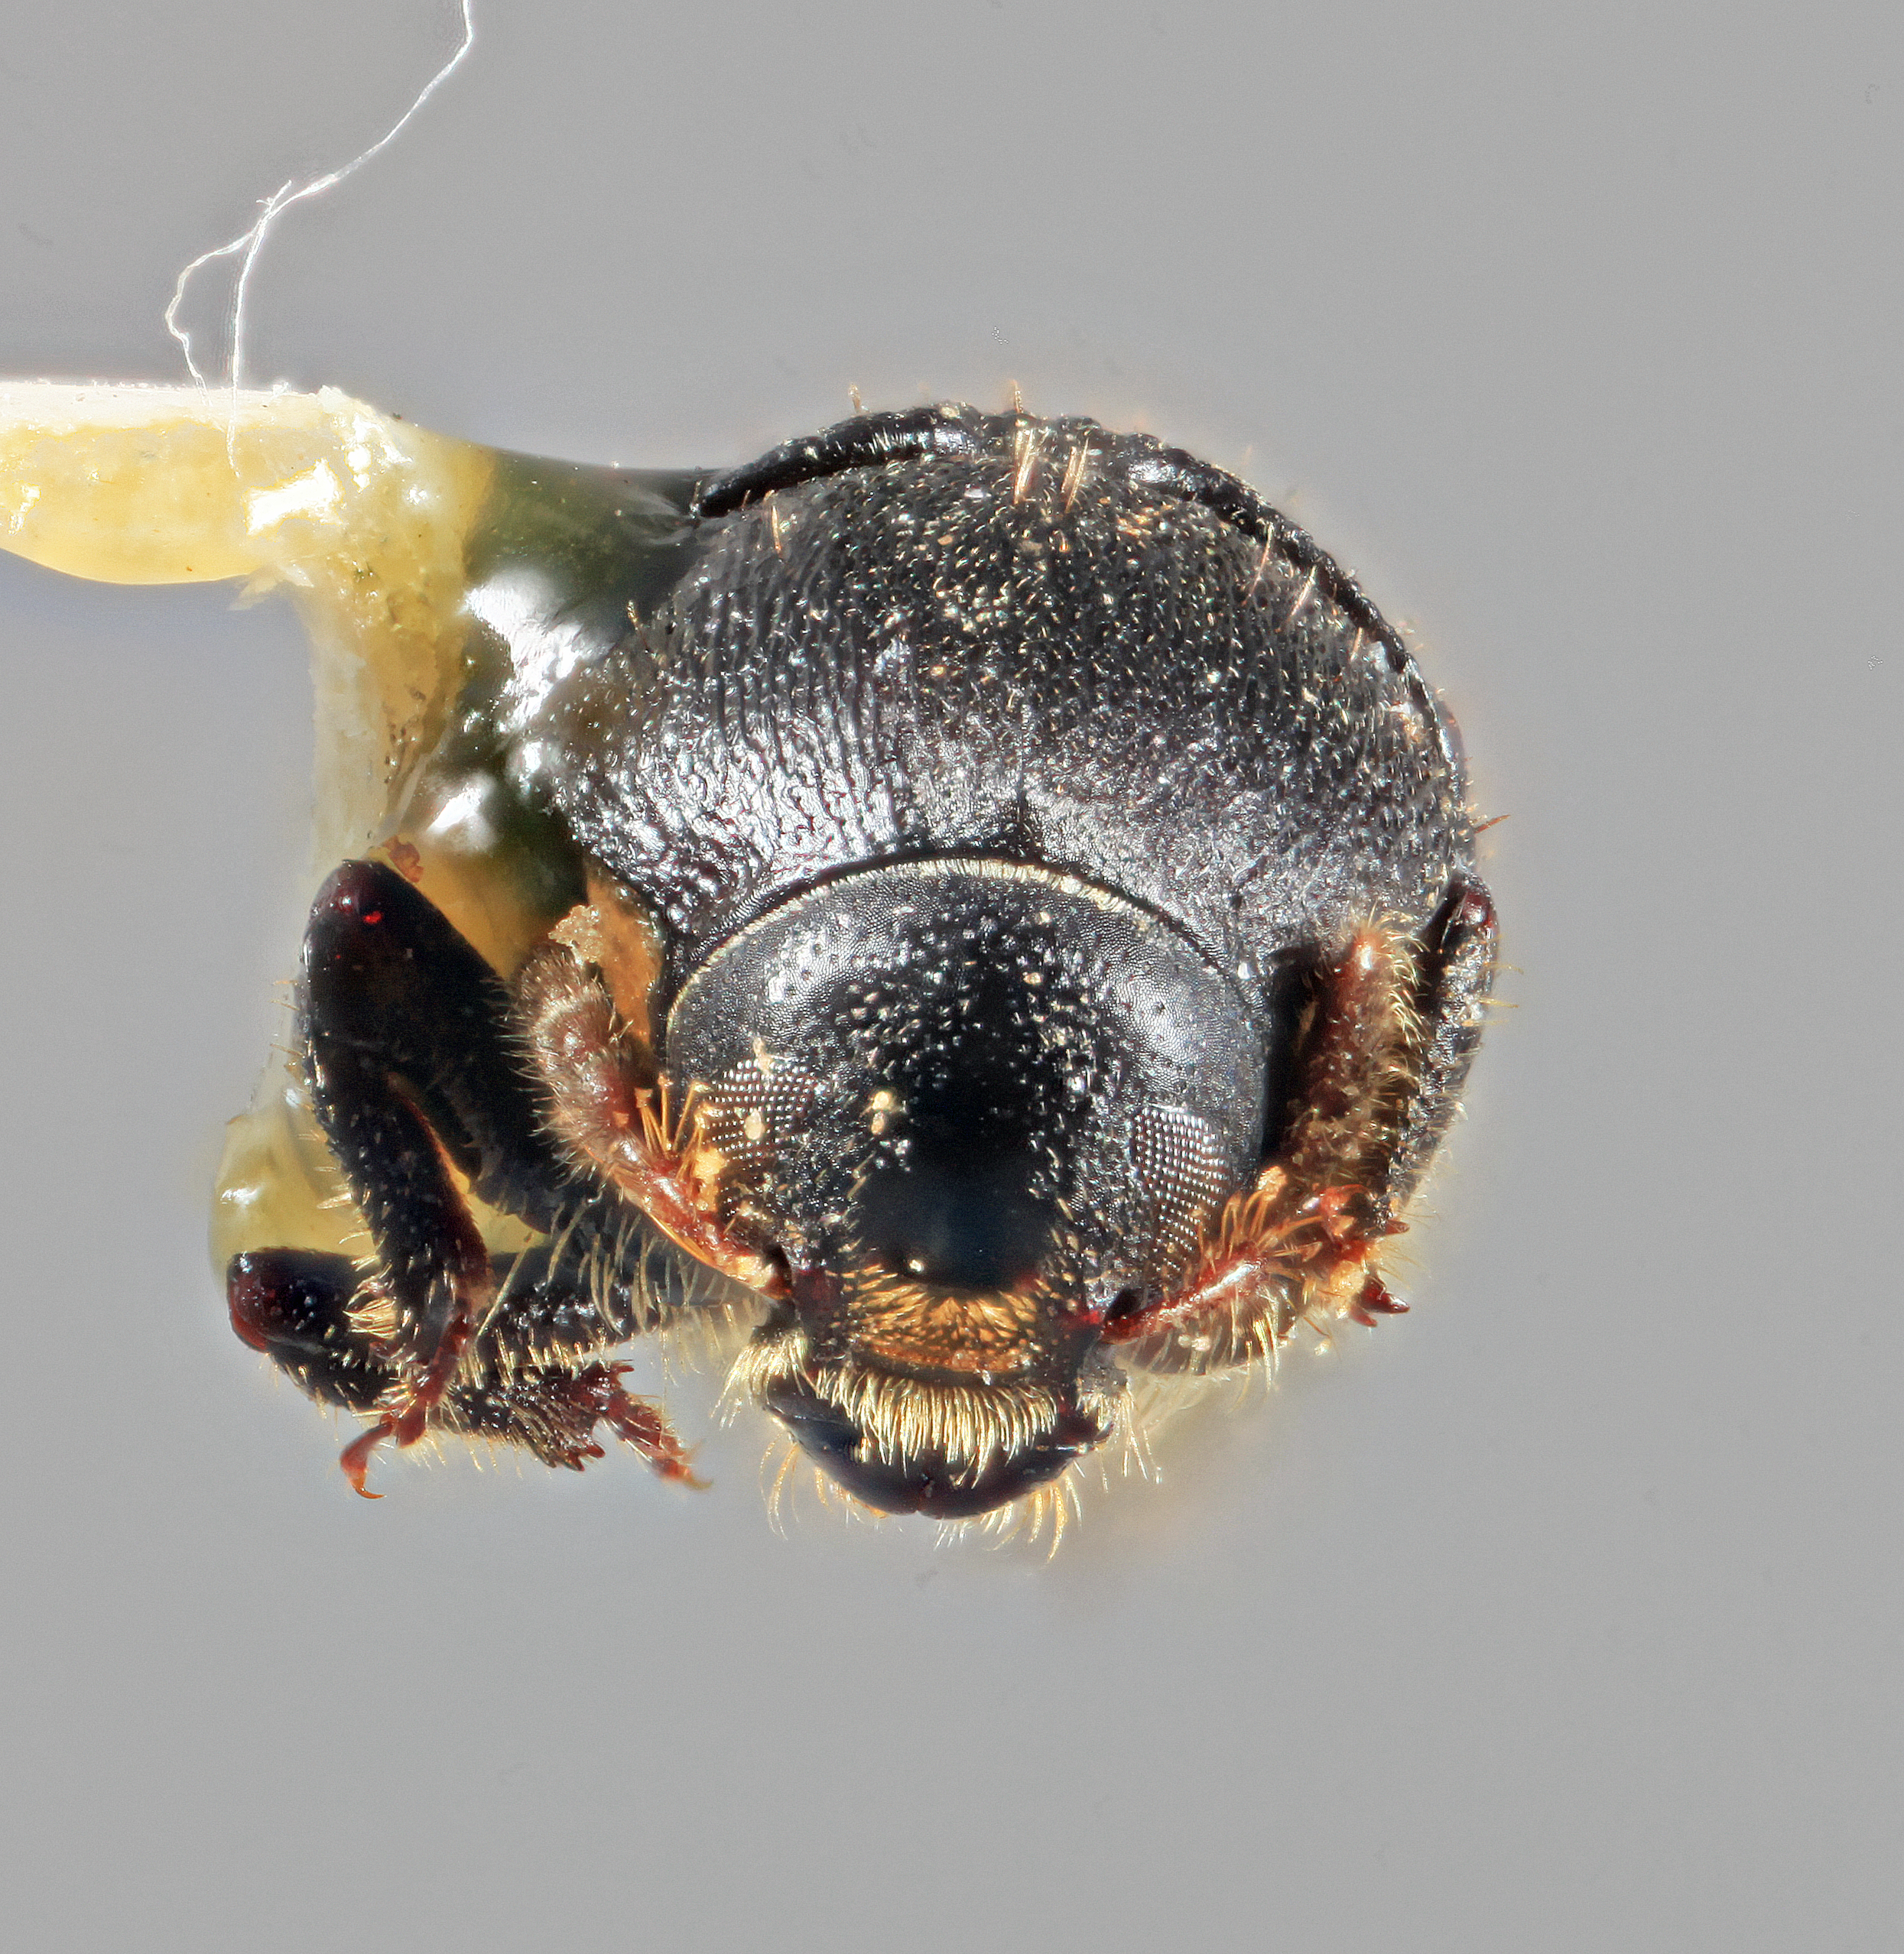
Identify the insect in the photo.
Bothrosternus definitus
